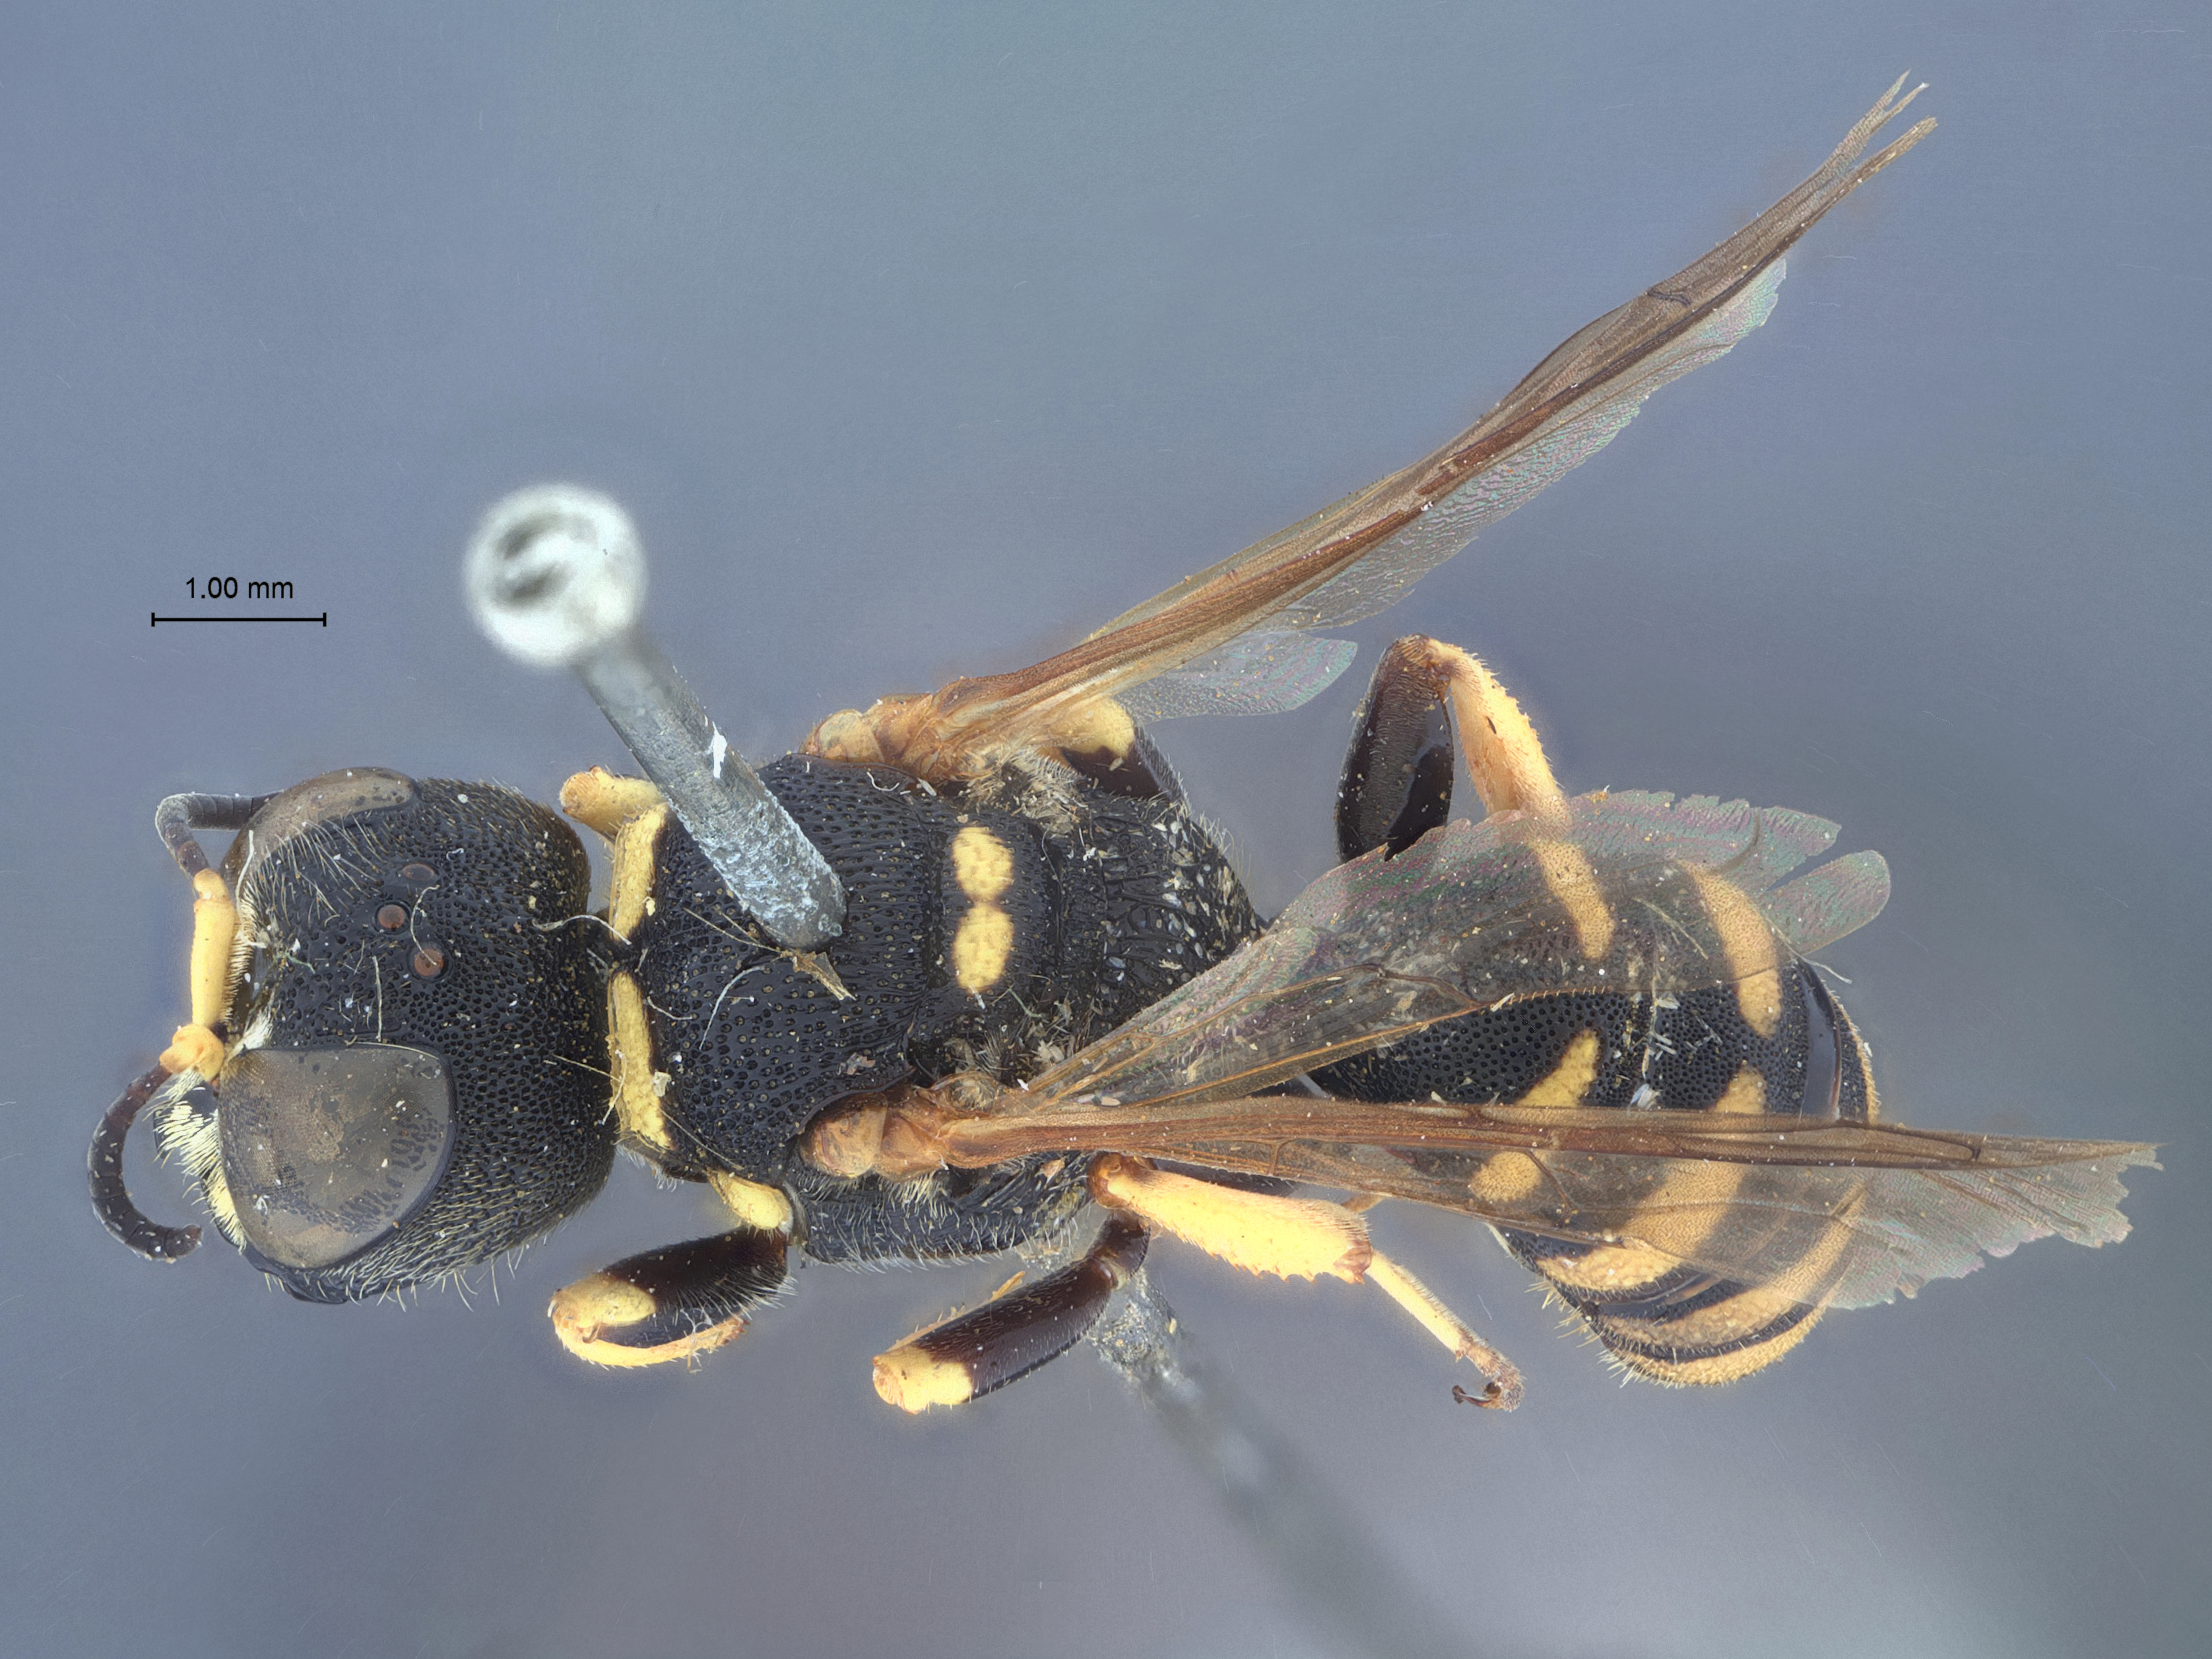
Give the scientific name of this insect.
Crabro townsendi
